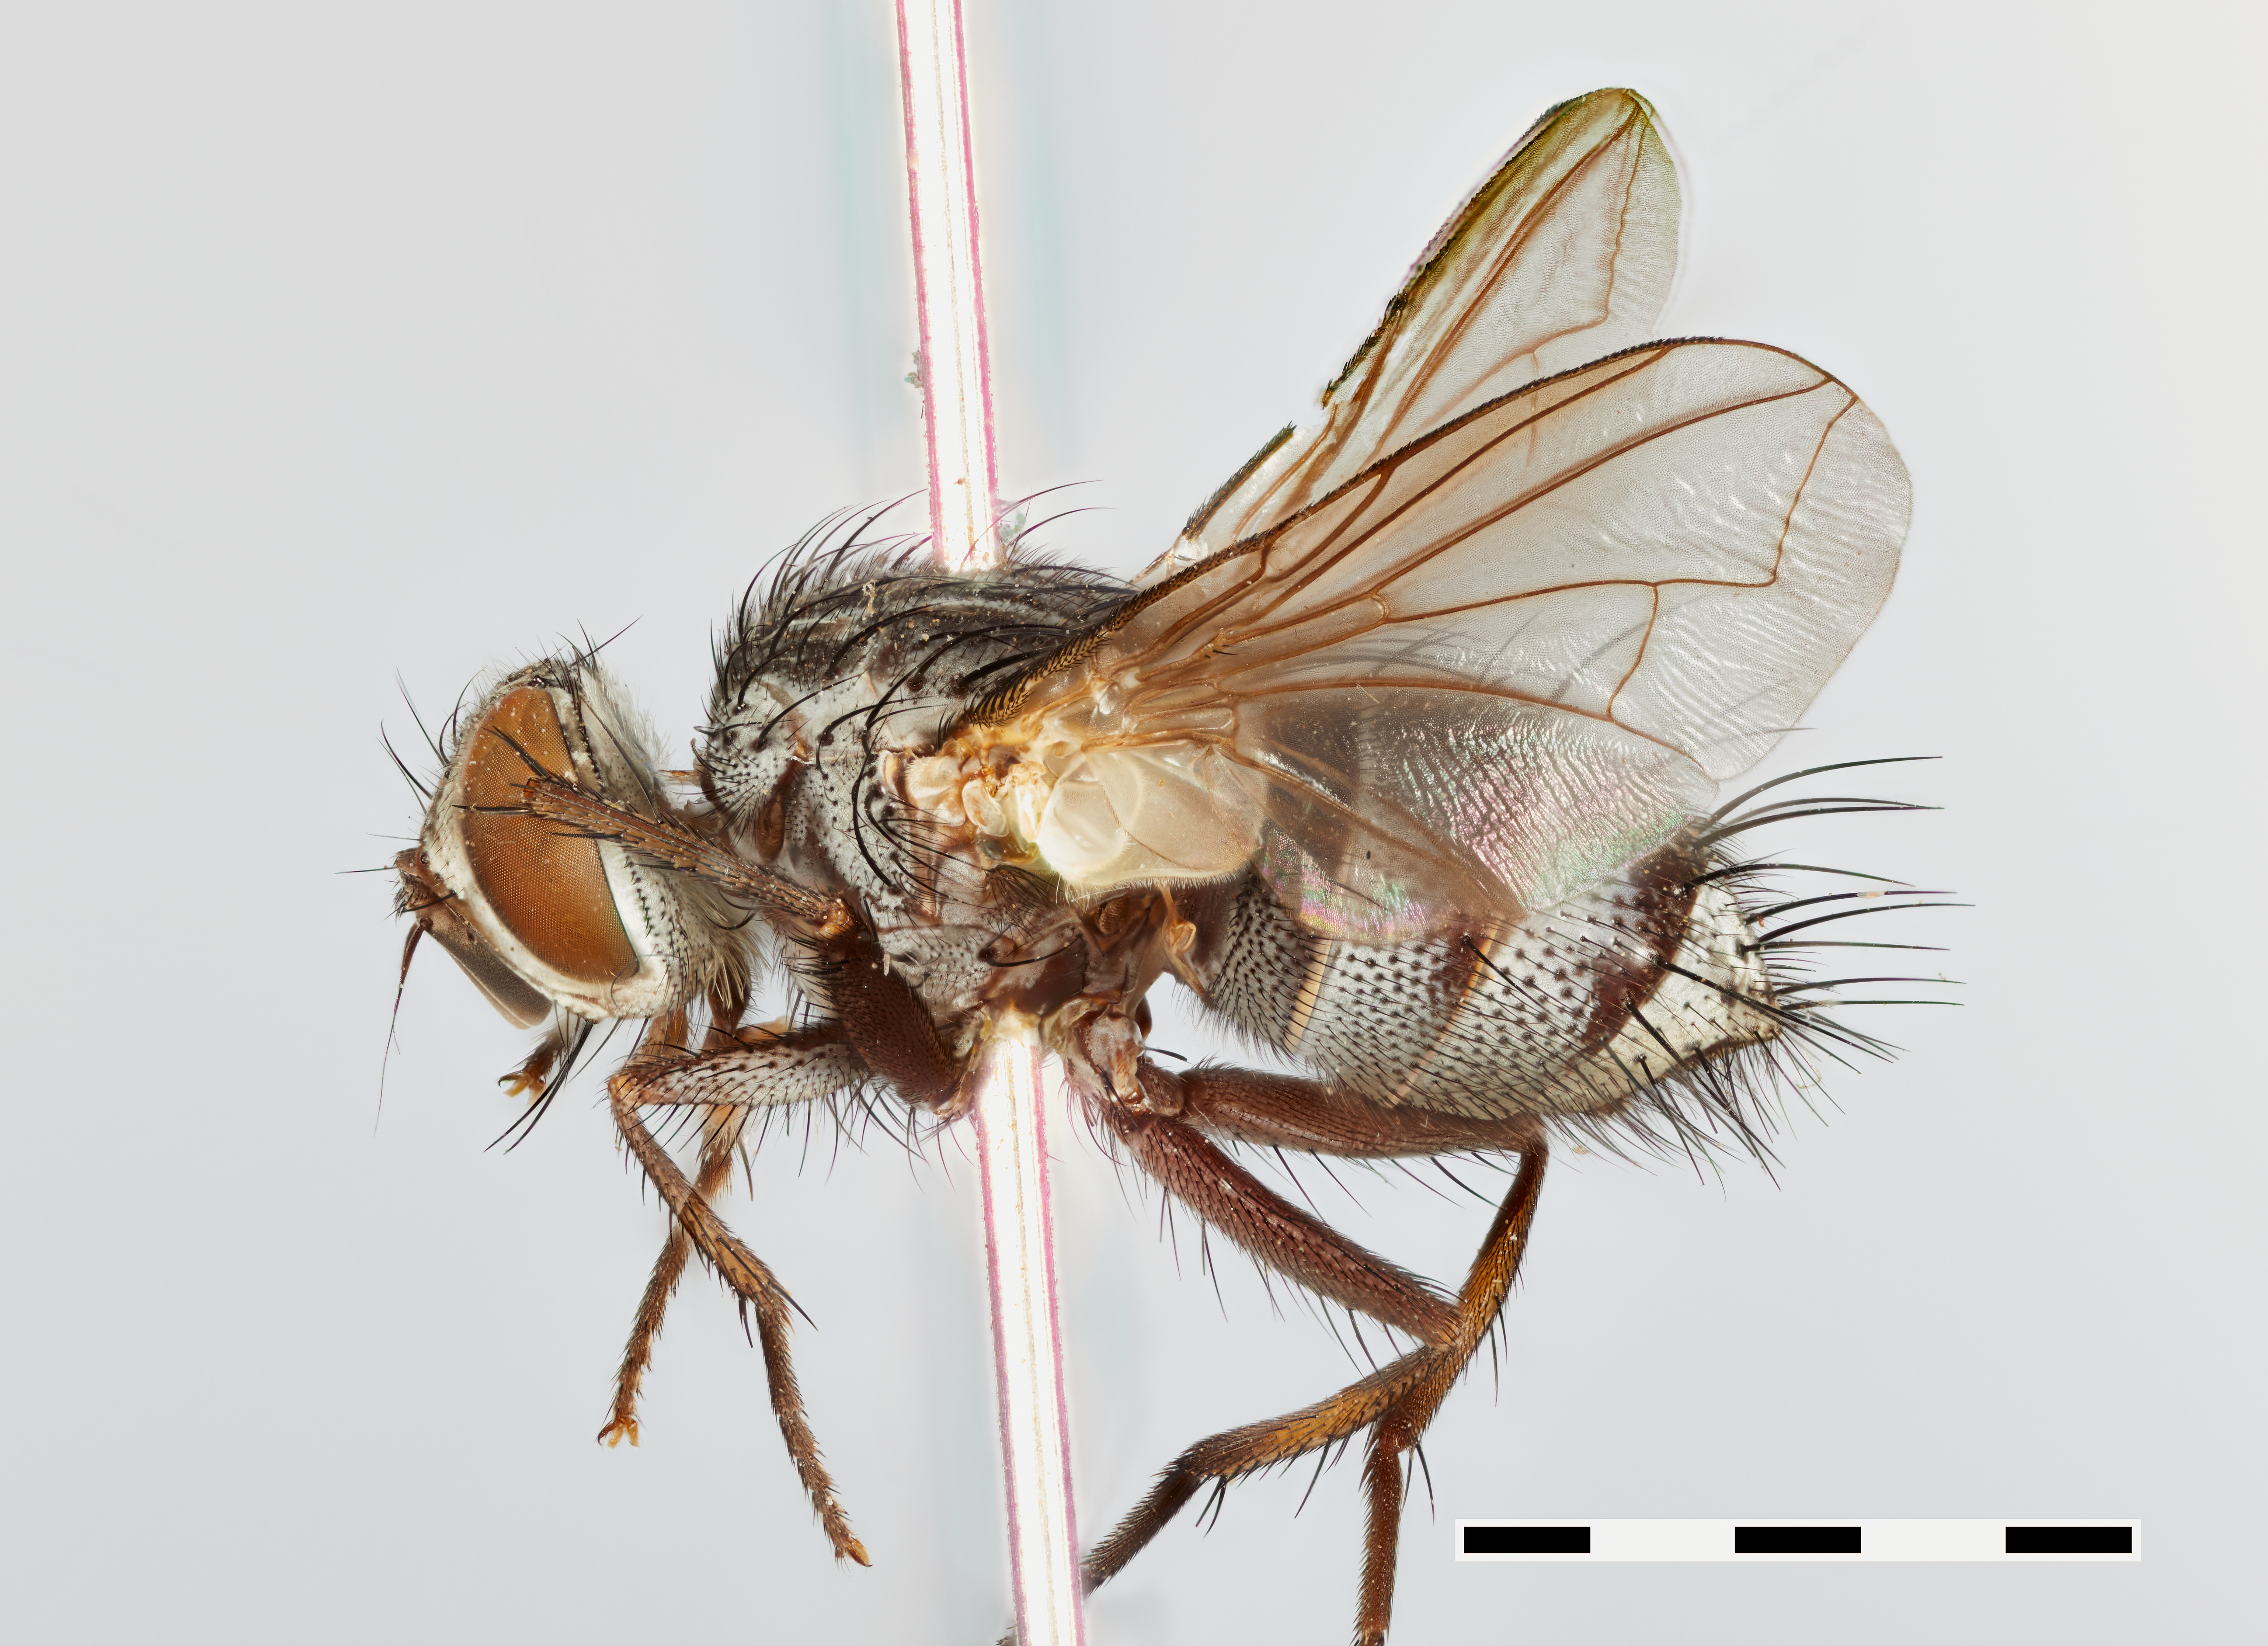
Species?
Exorista blandita
